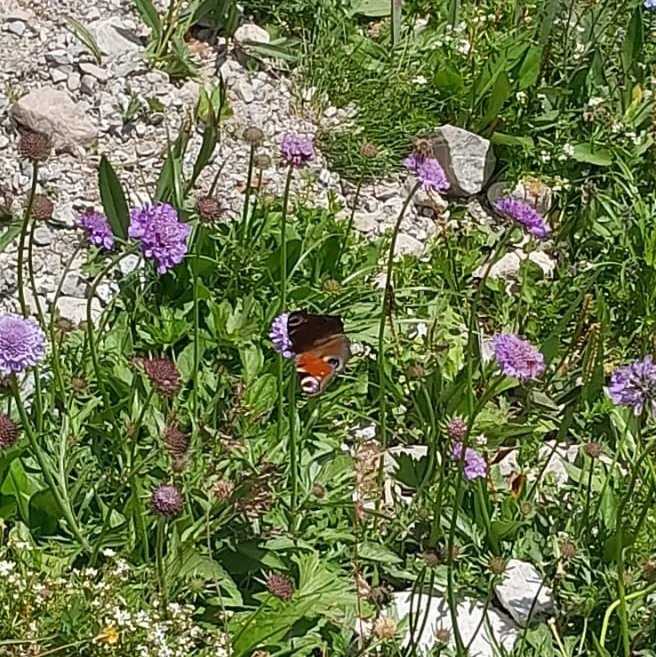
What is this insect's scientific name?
Aglais io
